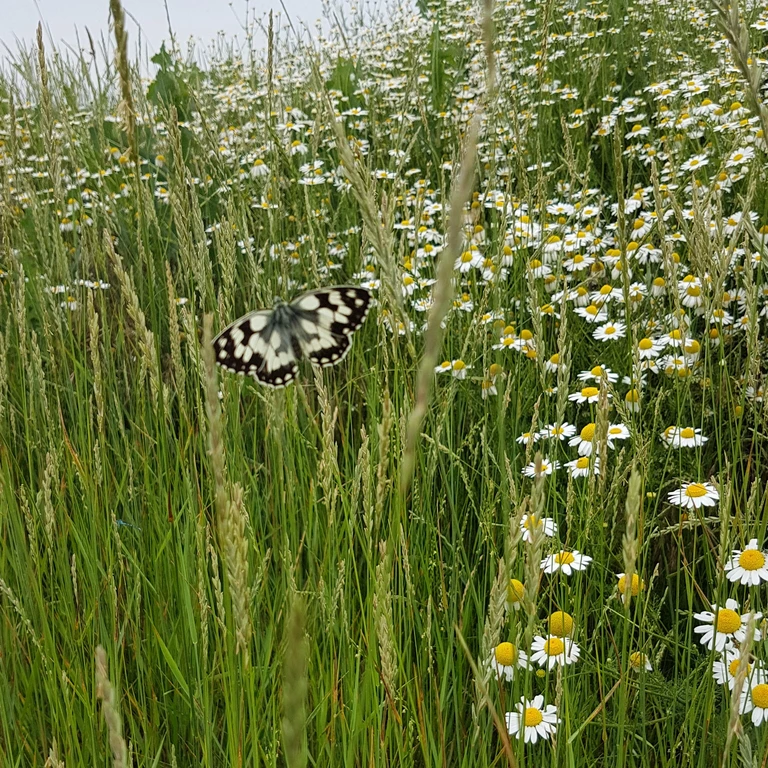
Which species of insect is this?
Melanargia galathea
